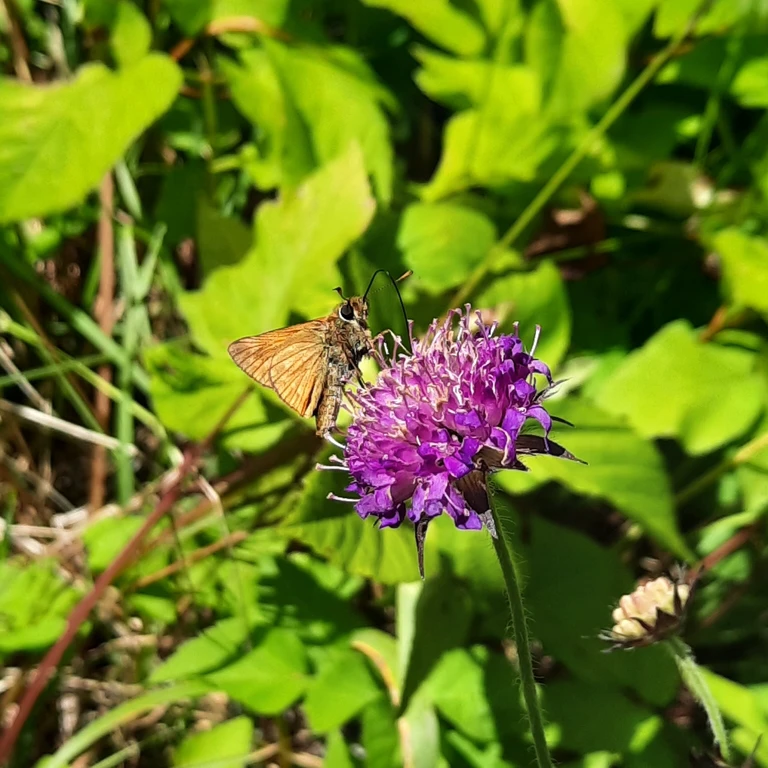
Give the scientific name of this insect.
Ochlodes sylvanus (also Ochlodes venata)
